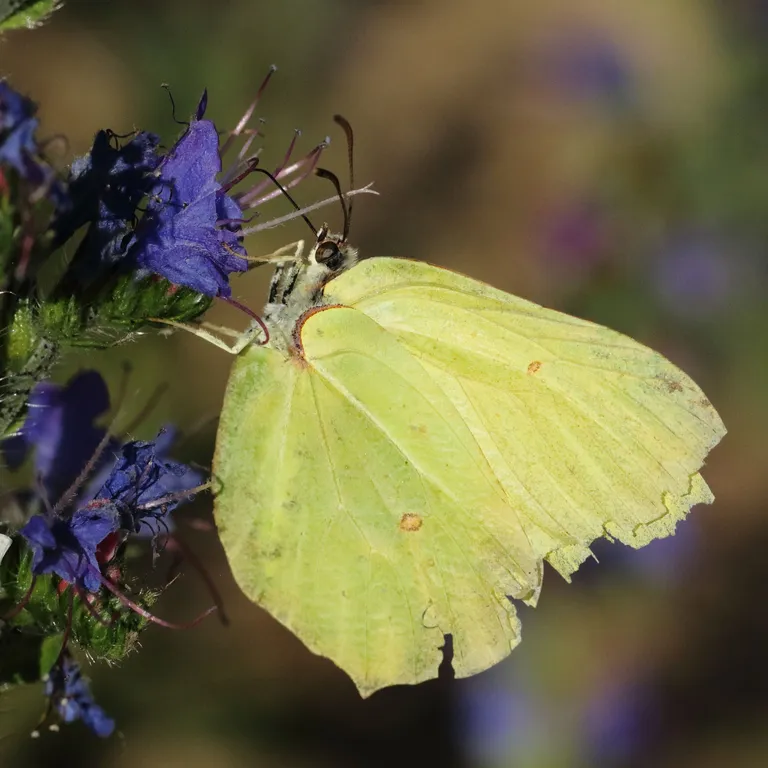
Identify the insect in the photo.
Gonepteryx rhamni
